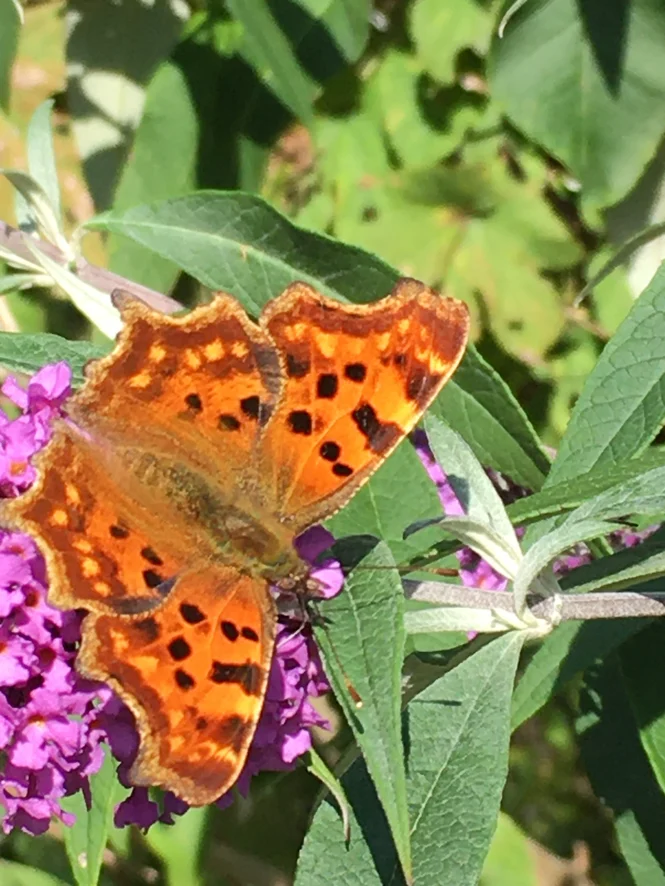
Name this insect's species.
Polygonia c-album
